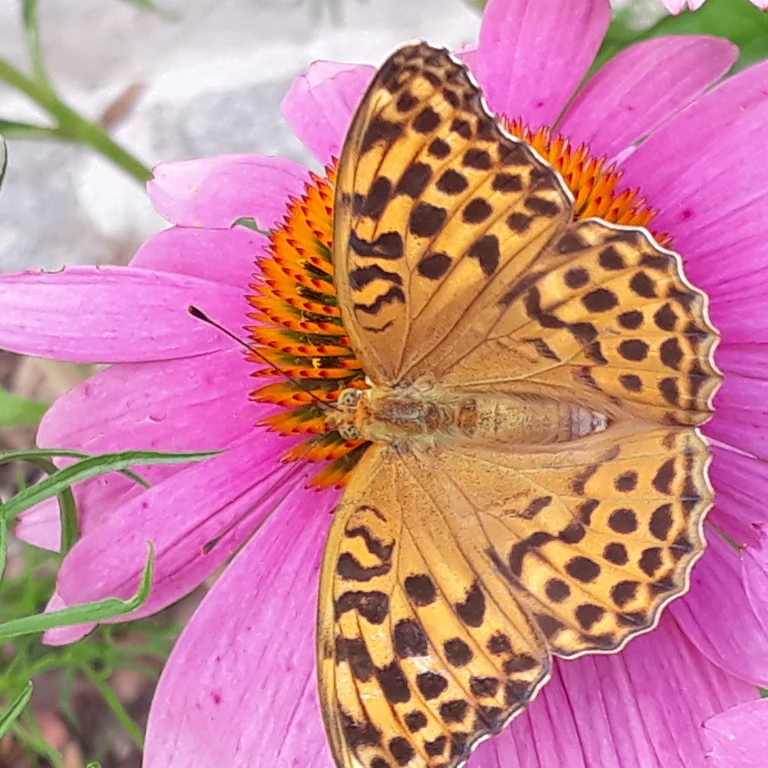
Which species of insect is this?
Argynnis paphia
